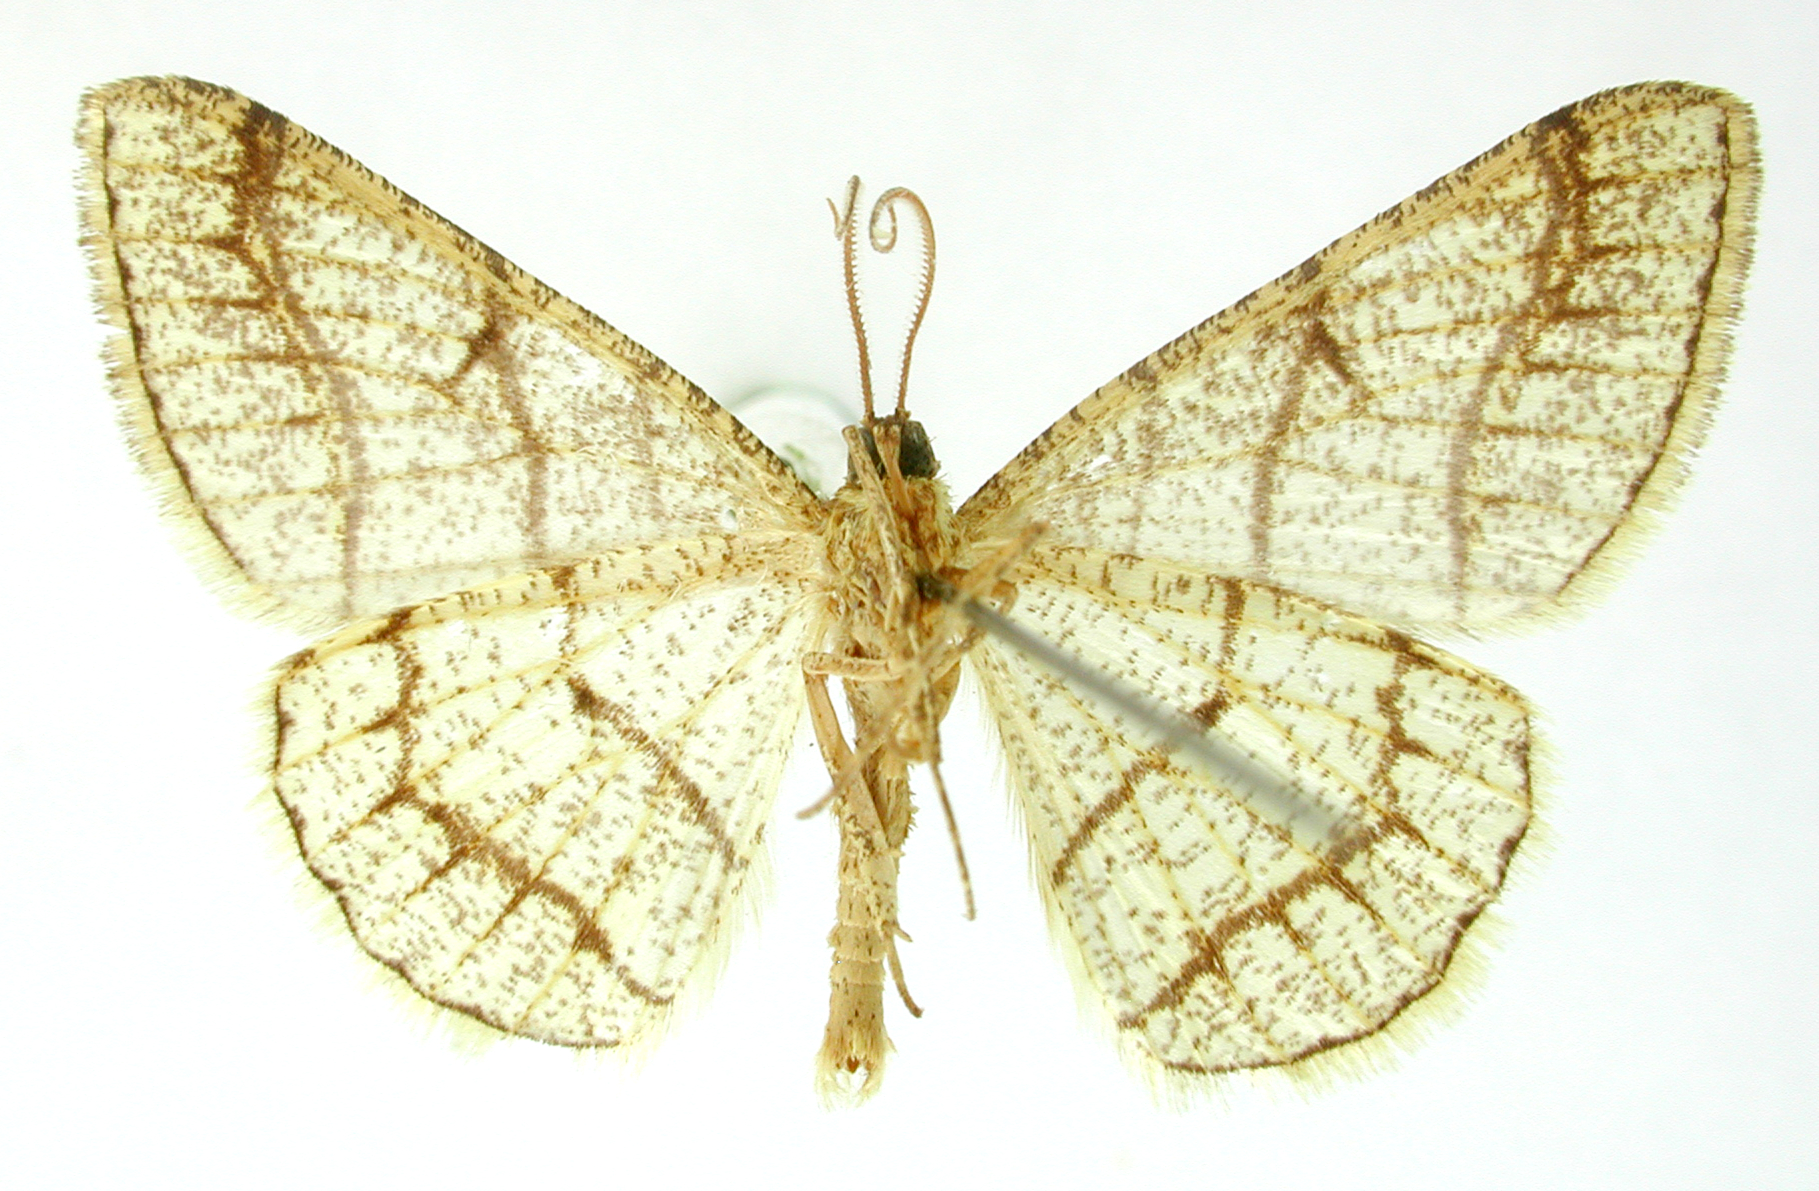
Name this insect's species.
Tephrina calliope
